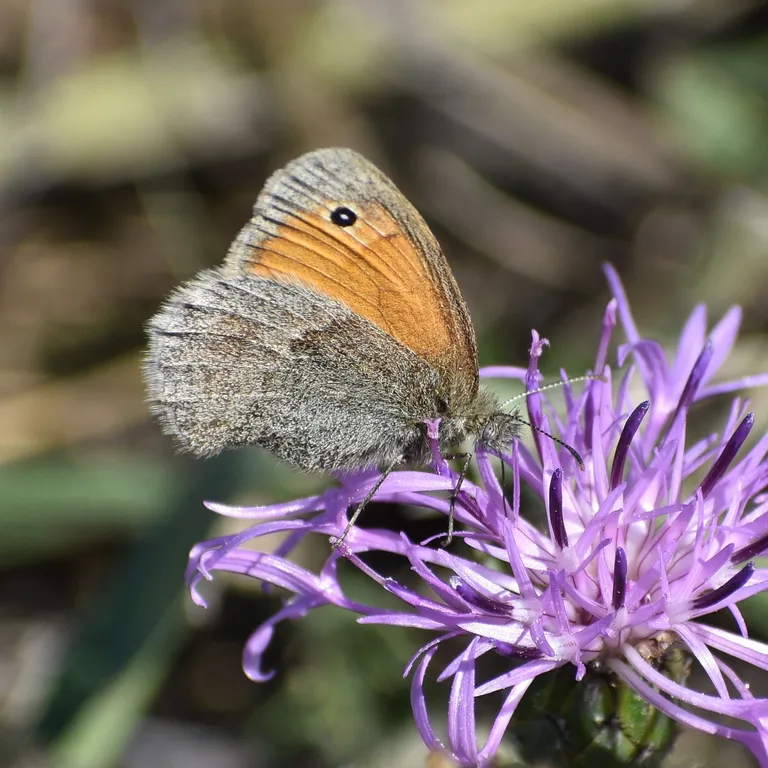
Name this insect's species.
Coenonympha pamphilus
